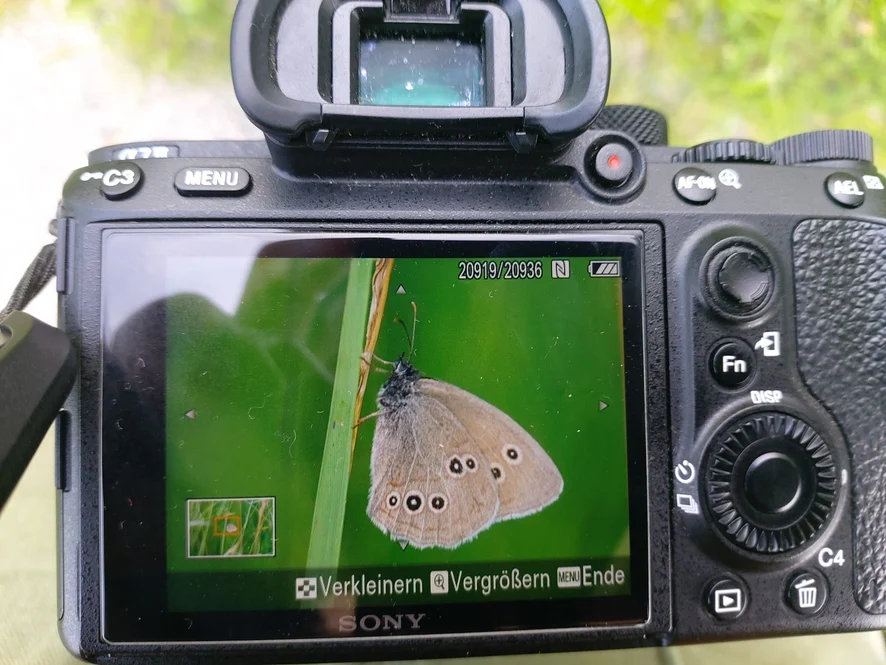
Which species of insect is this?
Aphantopus hyperantus
